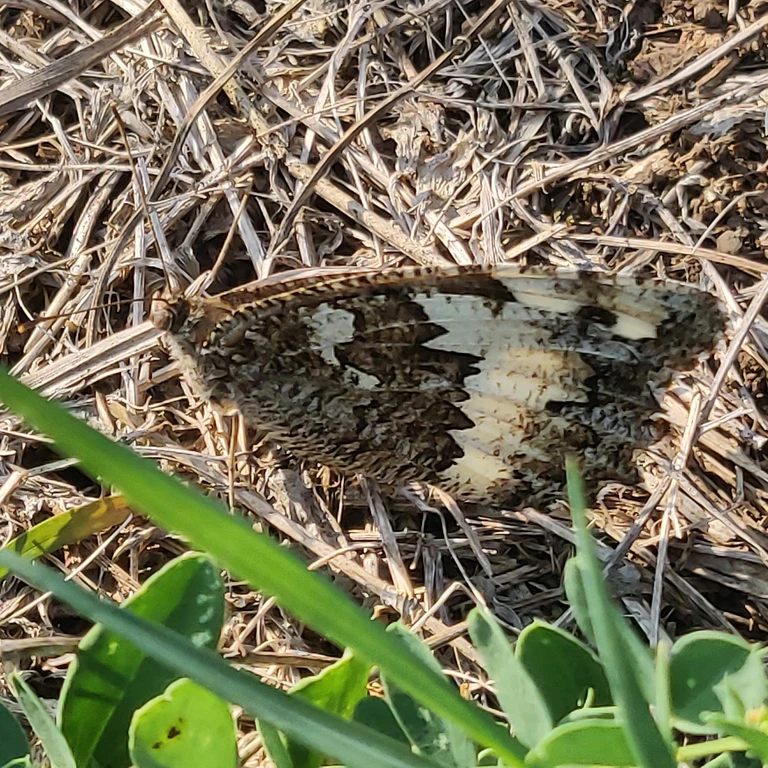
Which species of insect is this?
Brintesia circe
